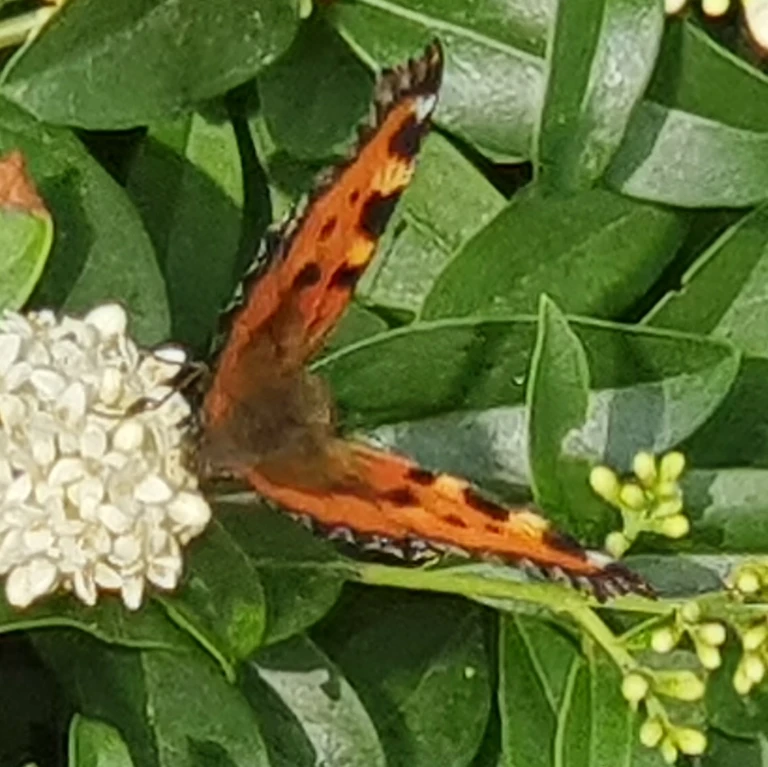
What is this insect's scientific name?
Aglais urticae
